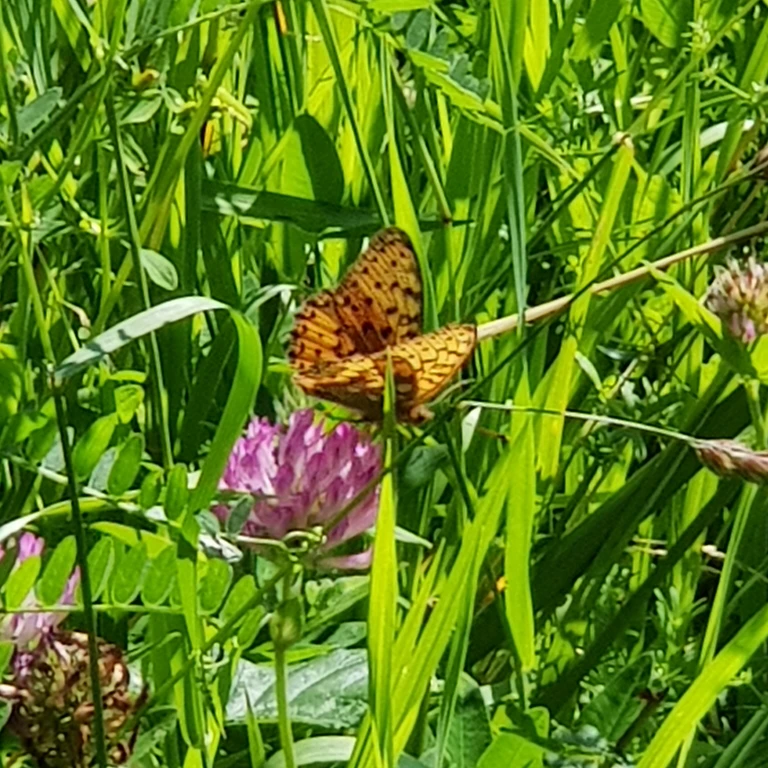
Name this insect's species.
Speyeria aglaja
